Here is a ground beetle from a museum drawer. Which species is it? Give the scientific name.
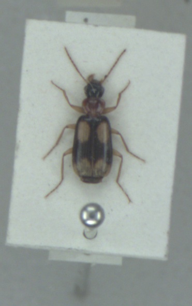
Dromius quadrimaculatus
